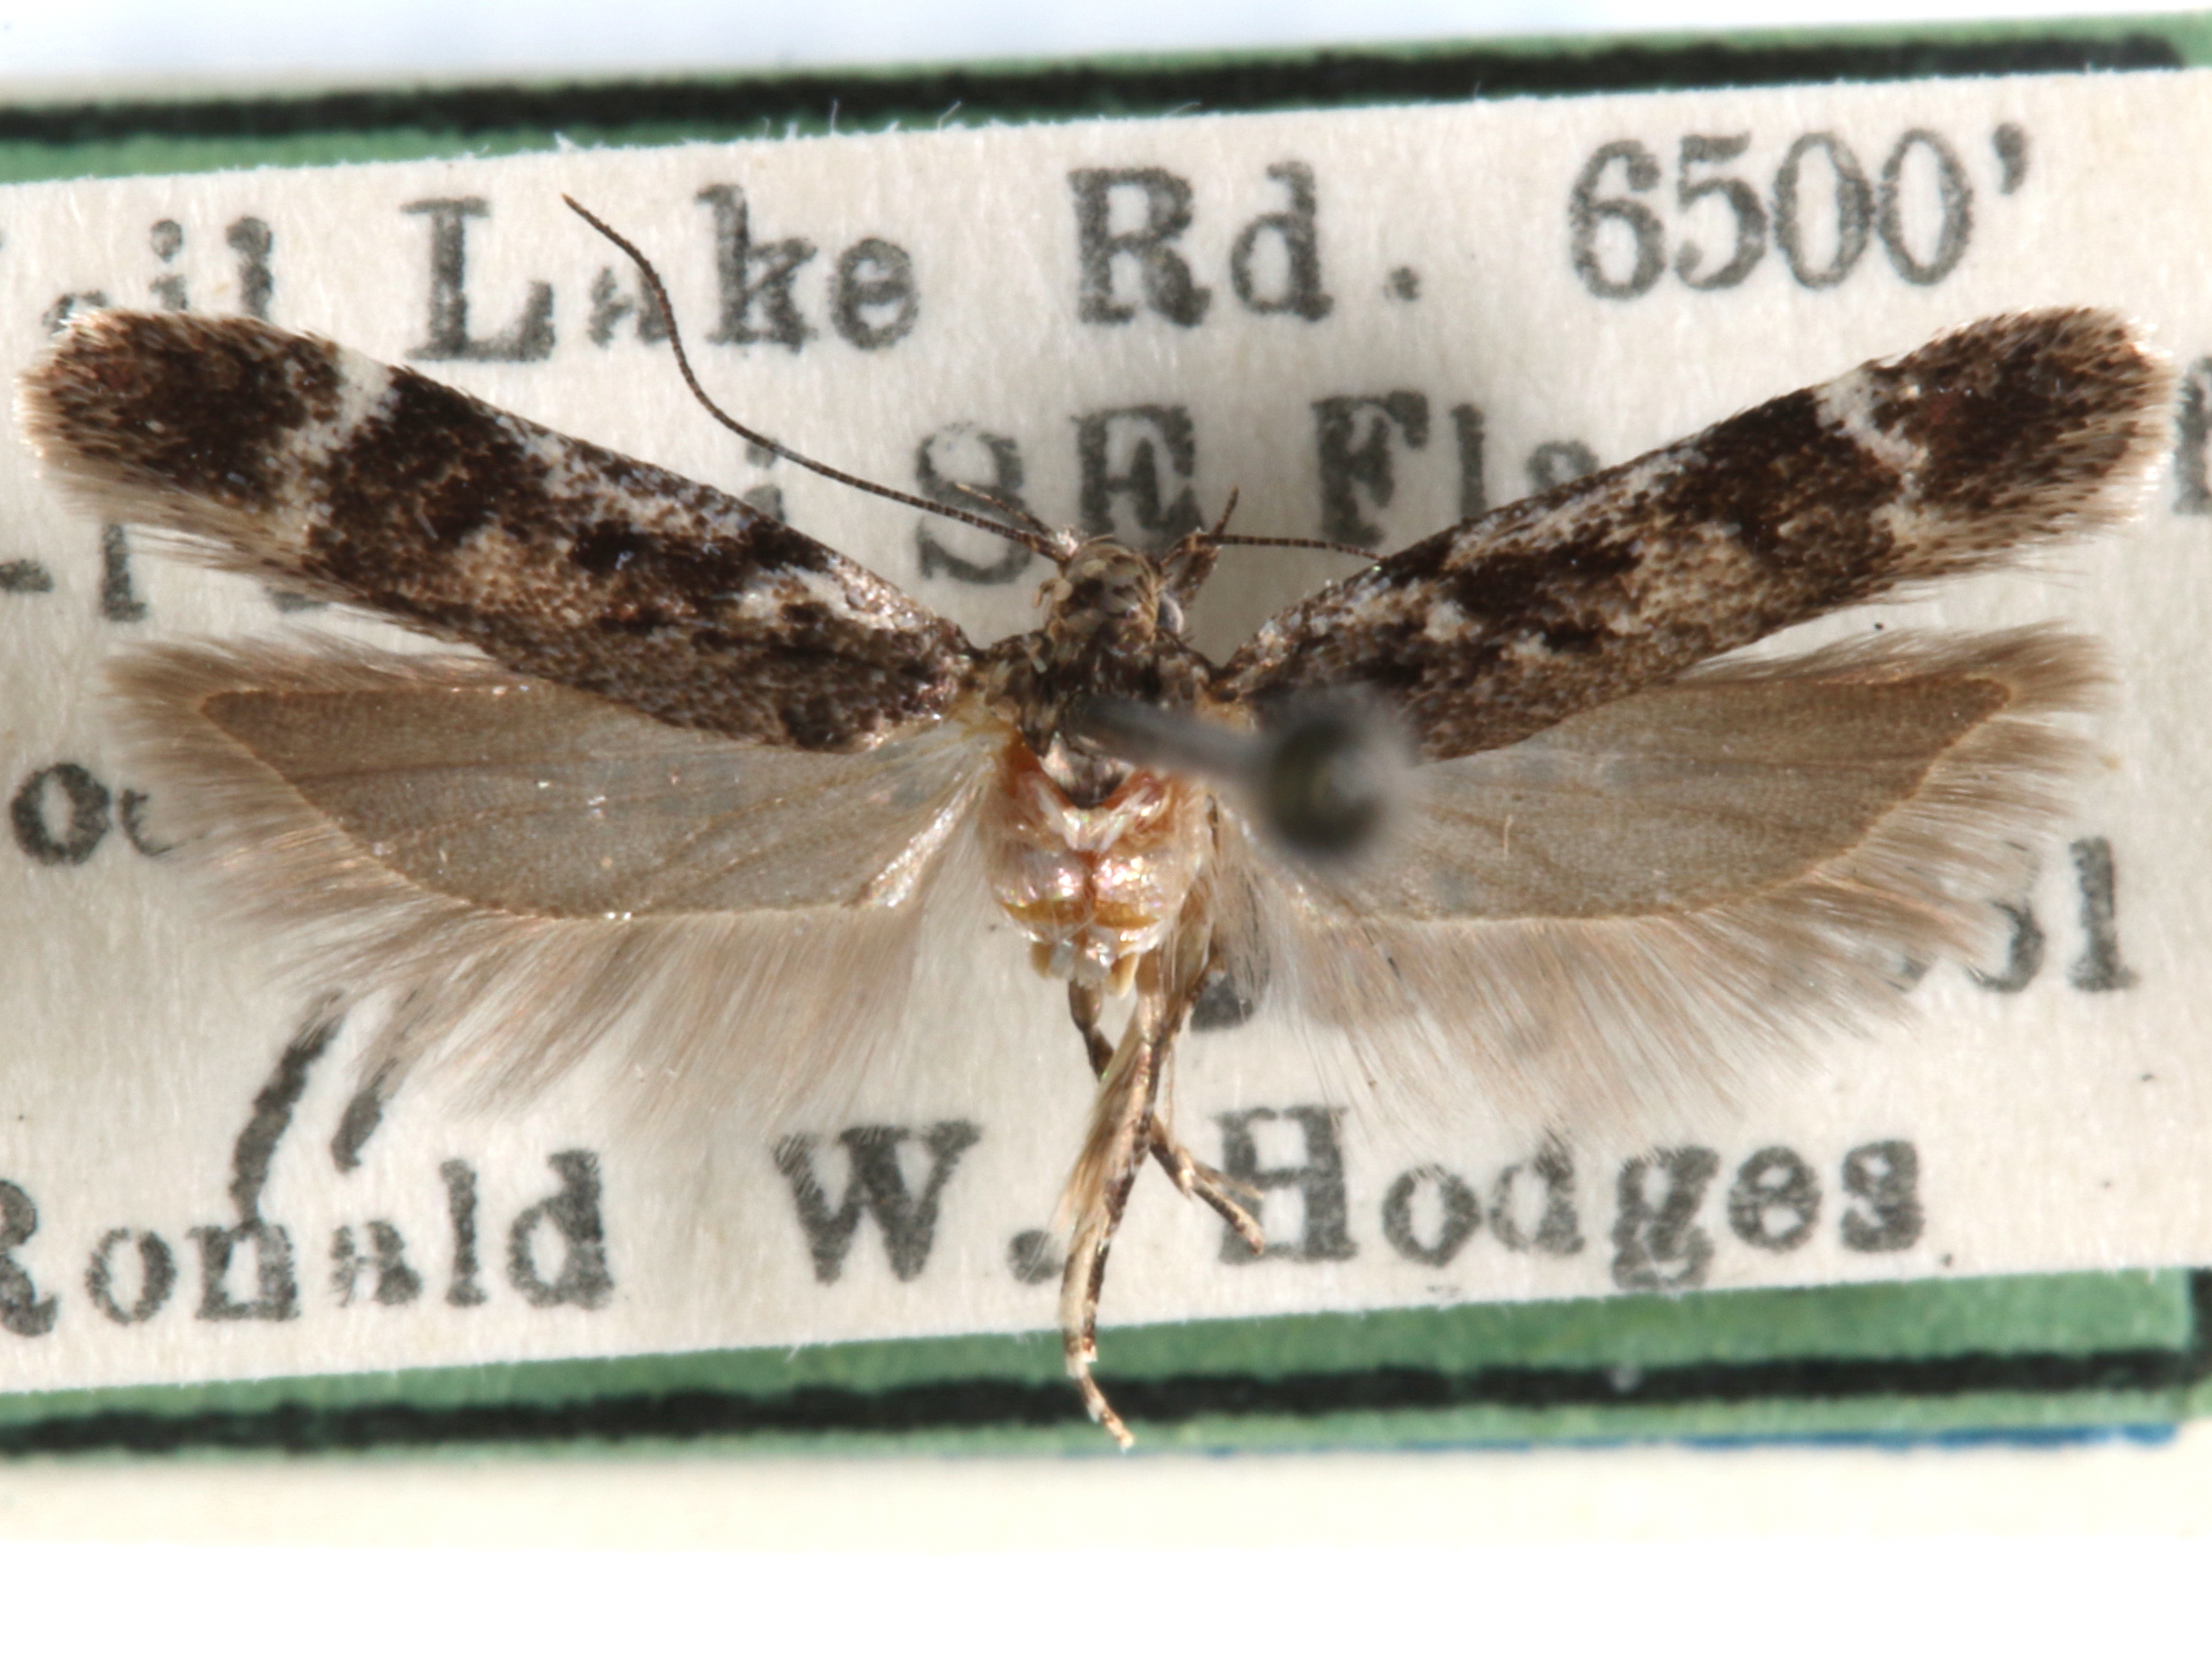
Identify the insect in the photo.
Chionodes hostis
